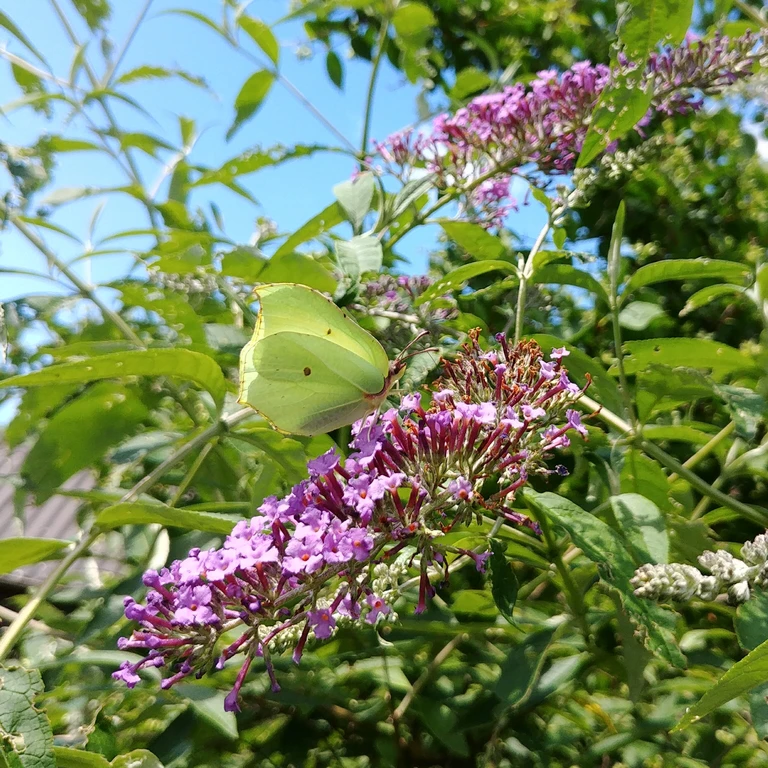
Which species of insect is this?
Gonepteryx rhamni
